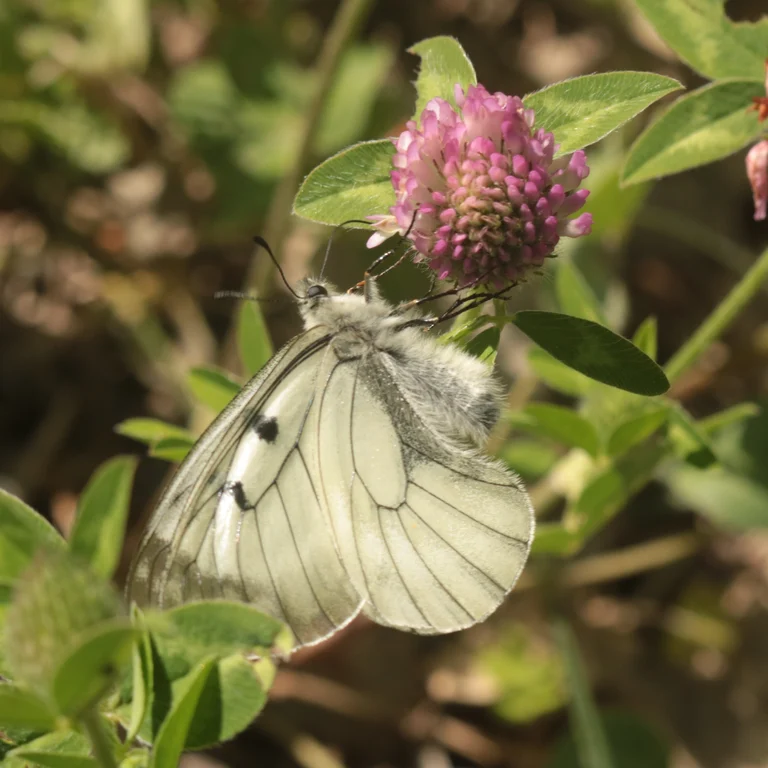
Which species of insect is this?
Parnassius mnemosyne
